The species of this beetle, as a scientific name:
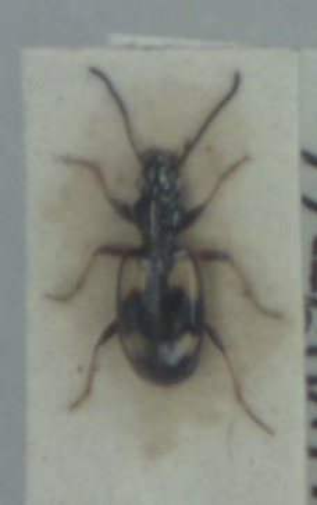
Bembidion illigeri
